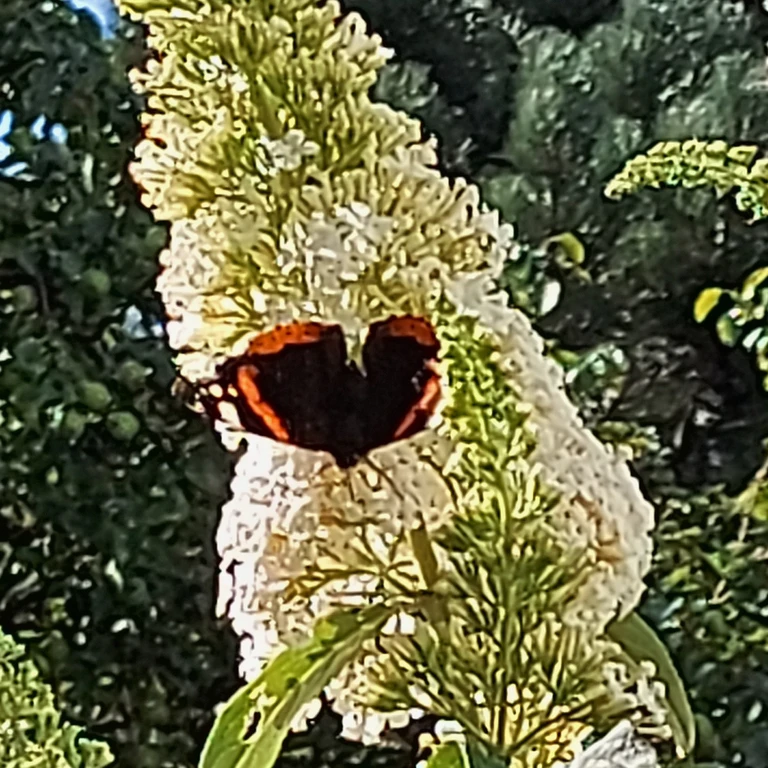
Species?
Vanessa atalanta
